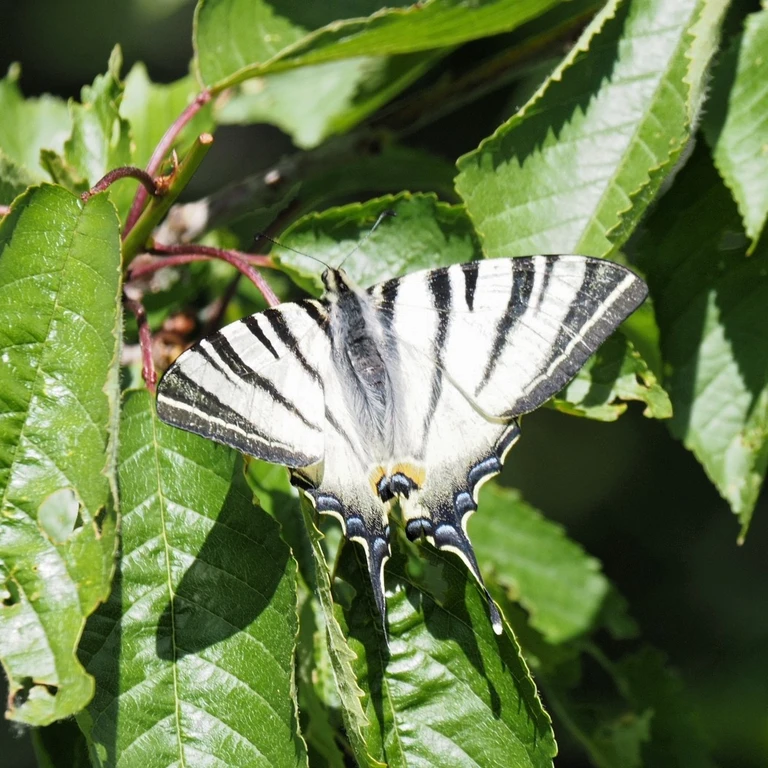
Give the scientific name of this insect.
Iphiclides podalirius
